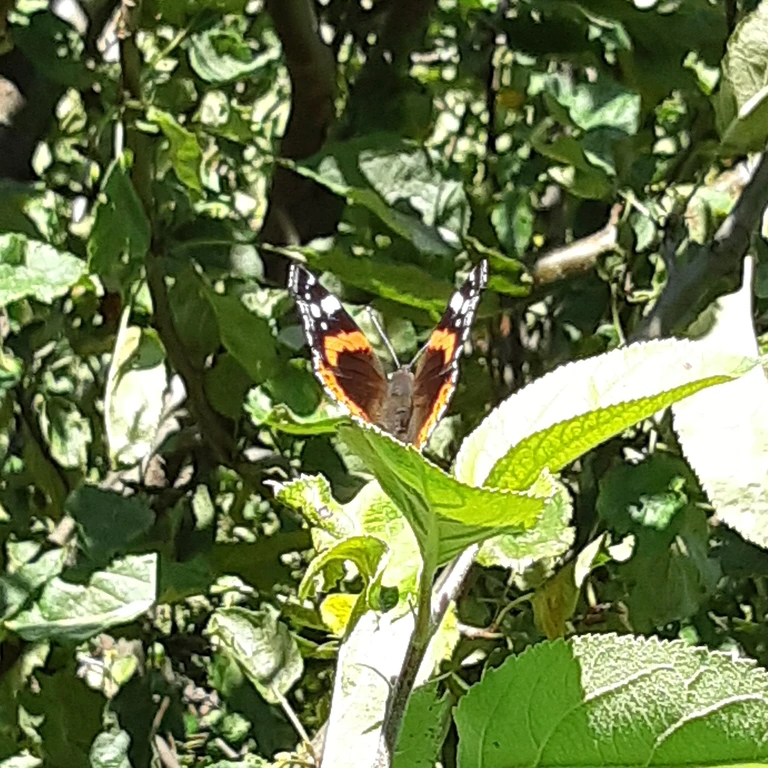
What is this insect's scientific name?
Vanessa atalanta
